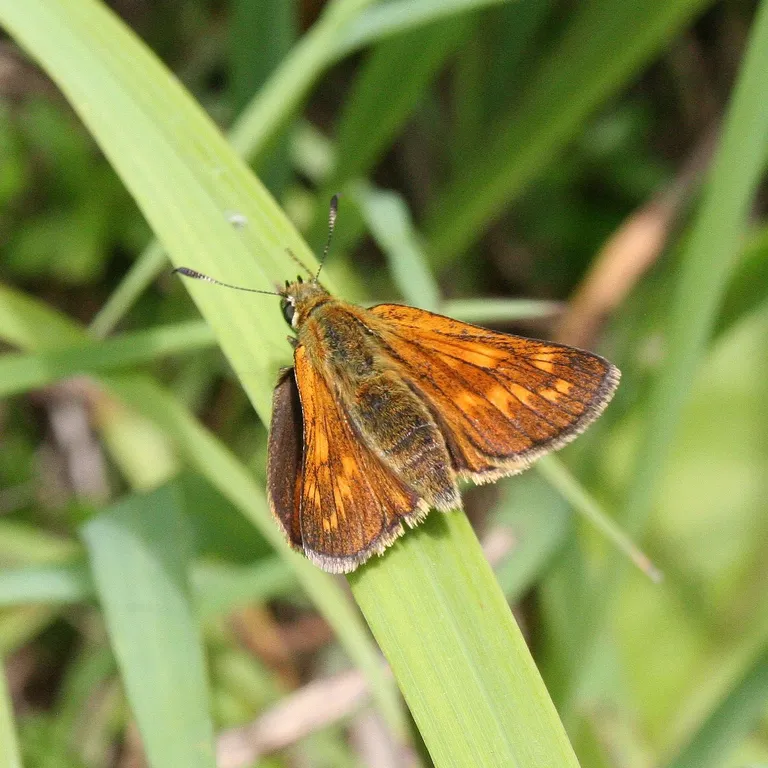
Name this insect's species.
Ochlodes sylvanus (also Ochlodes venata)
